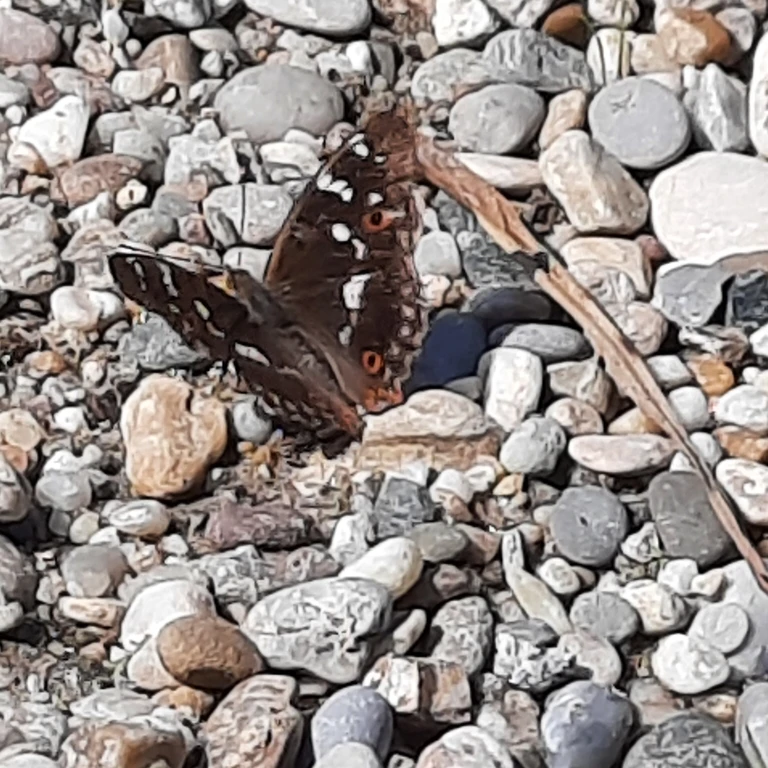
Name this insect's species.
Apatura ilia
